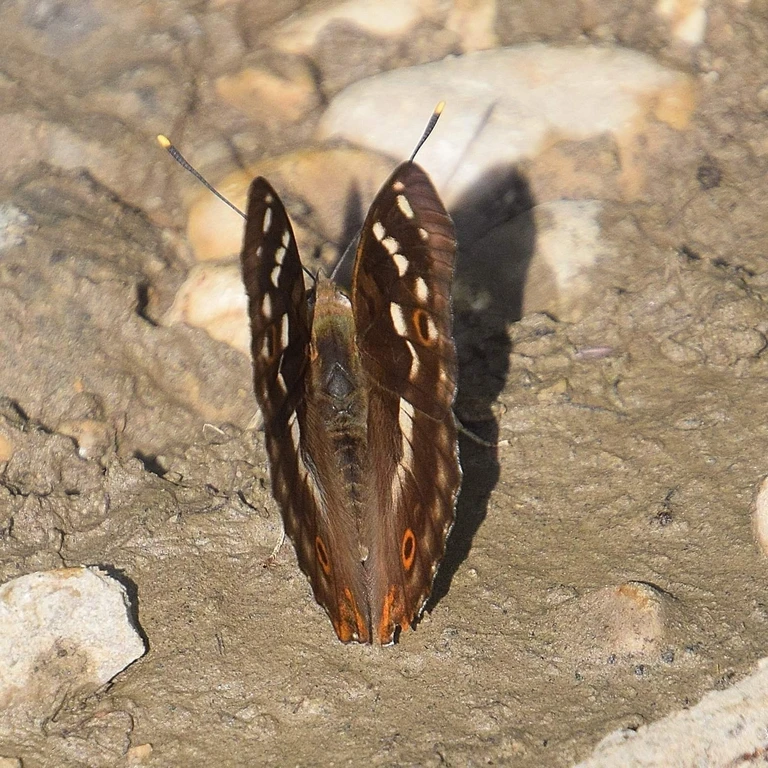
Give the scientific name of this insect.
Apatura ilia
